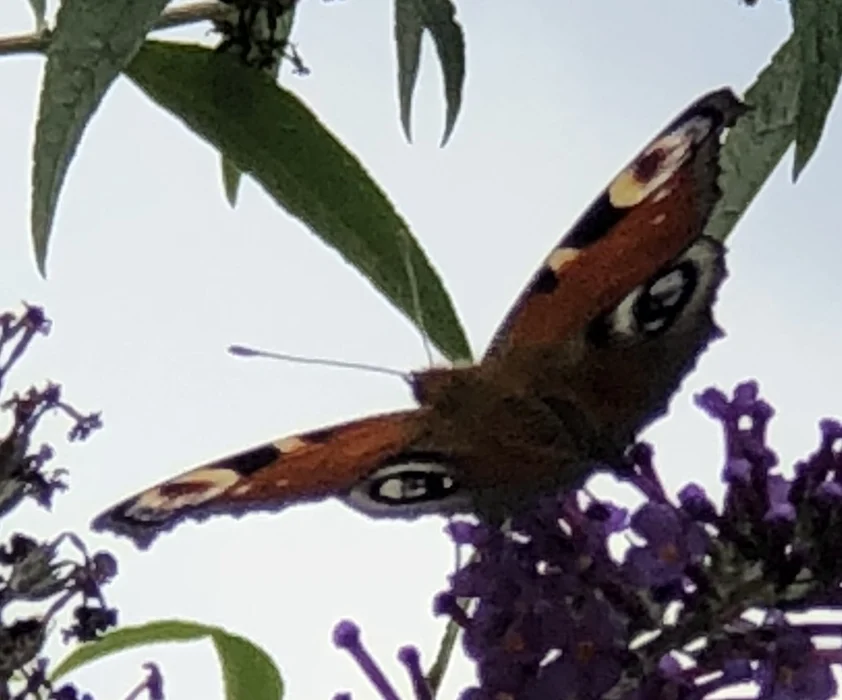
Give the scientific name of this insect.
Aglais io
